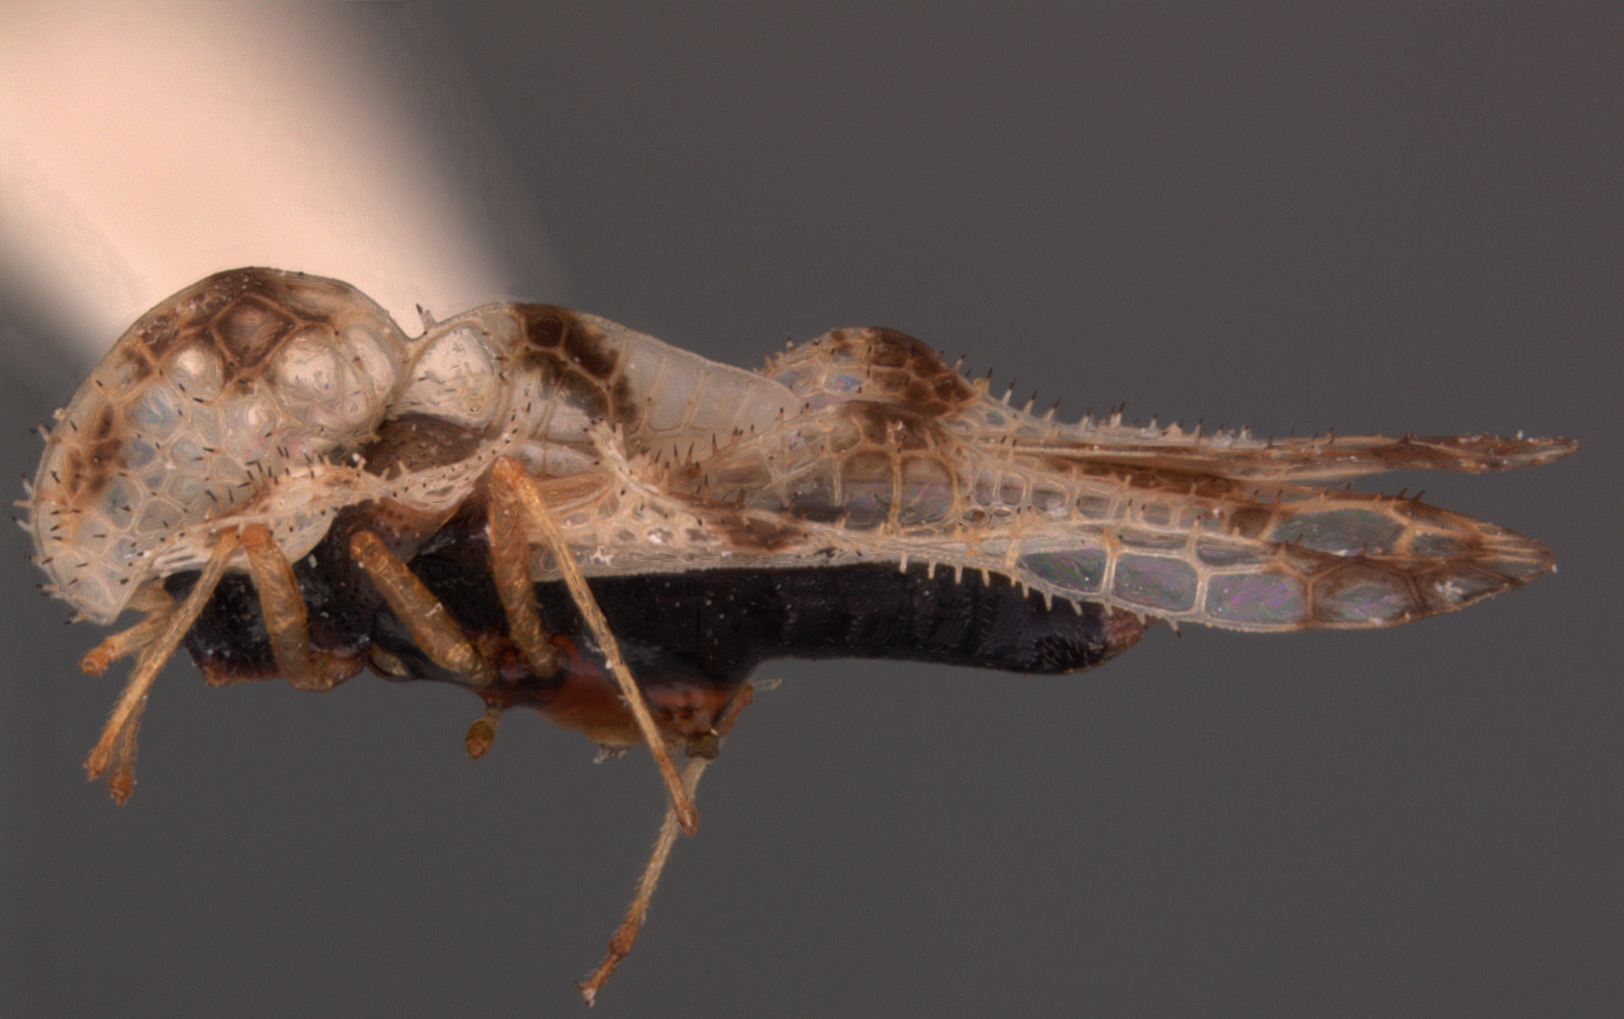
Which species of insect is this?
Corythuca piercei
